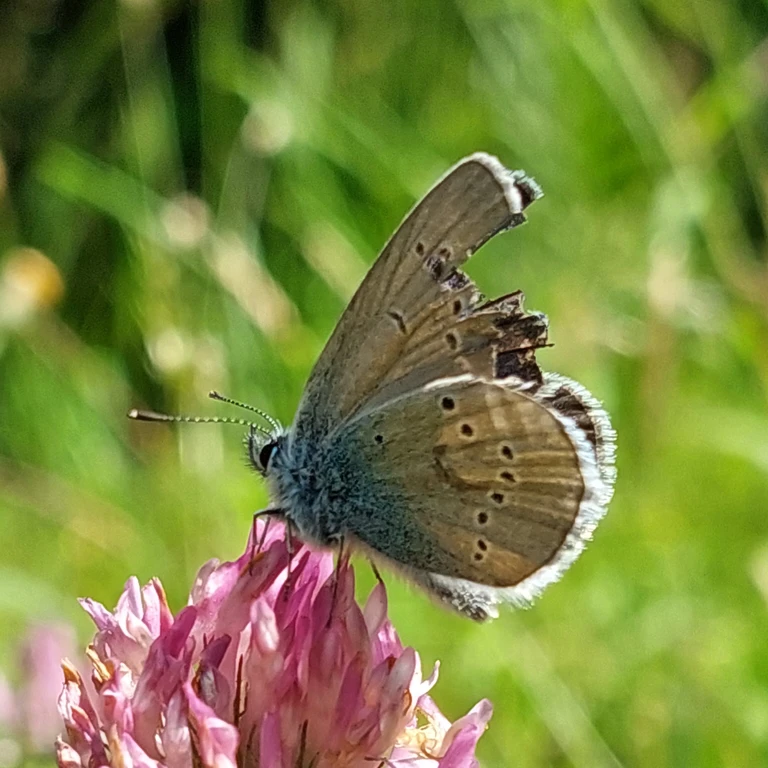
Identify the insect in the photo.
Cyaniris semiargus
